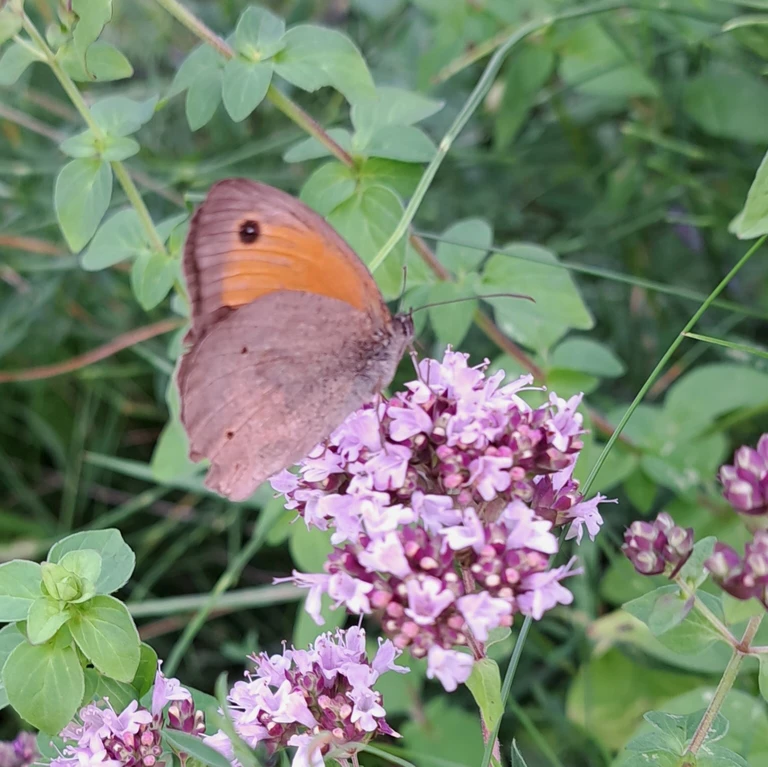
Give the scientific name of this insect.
Maniola jurtina
